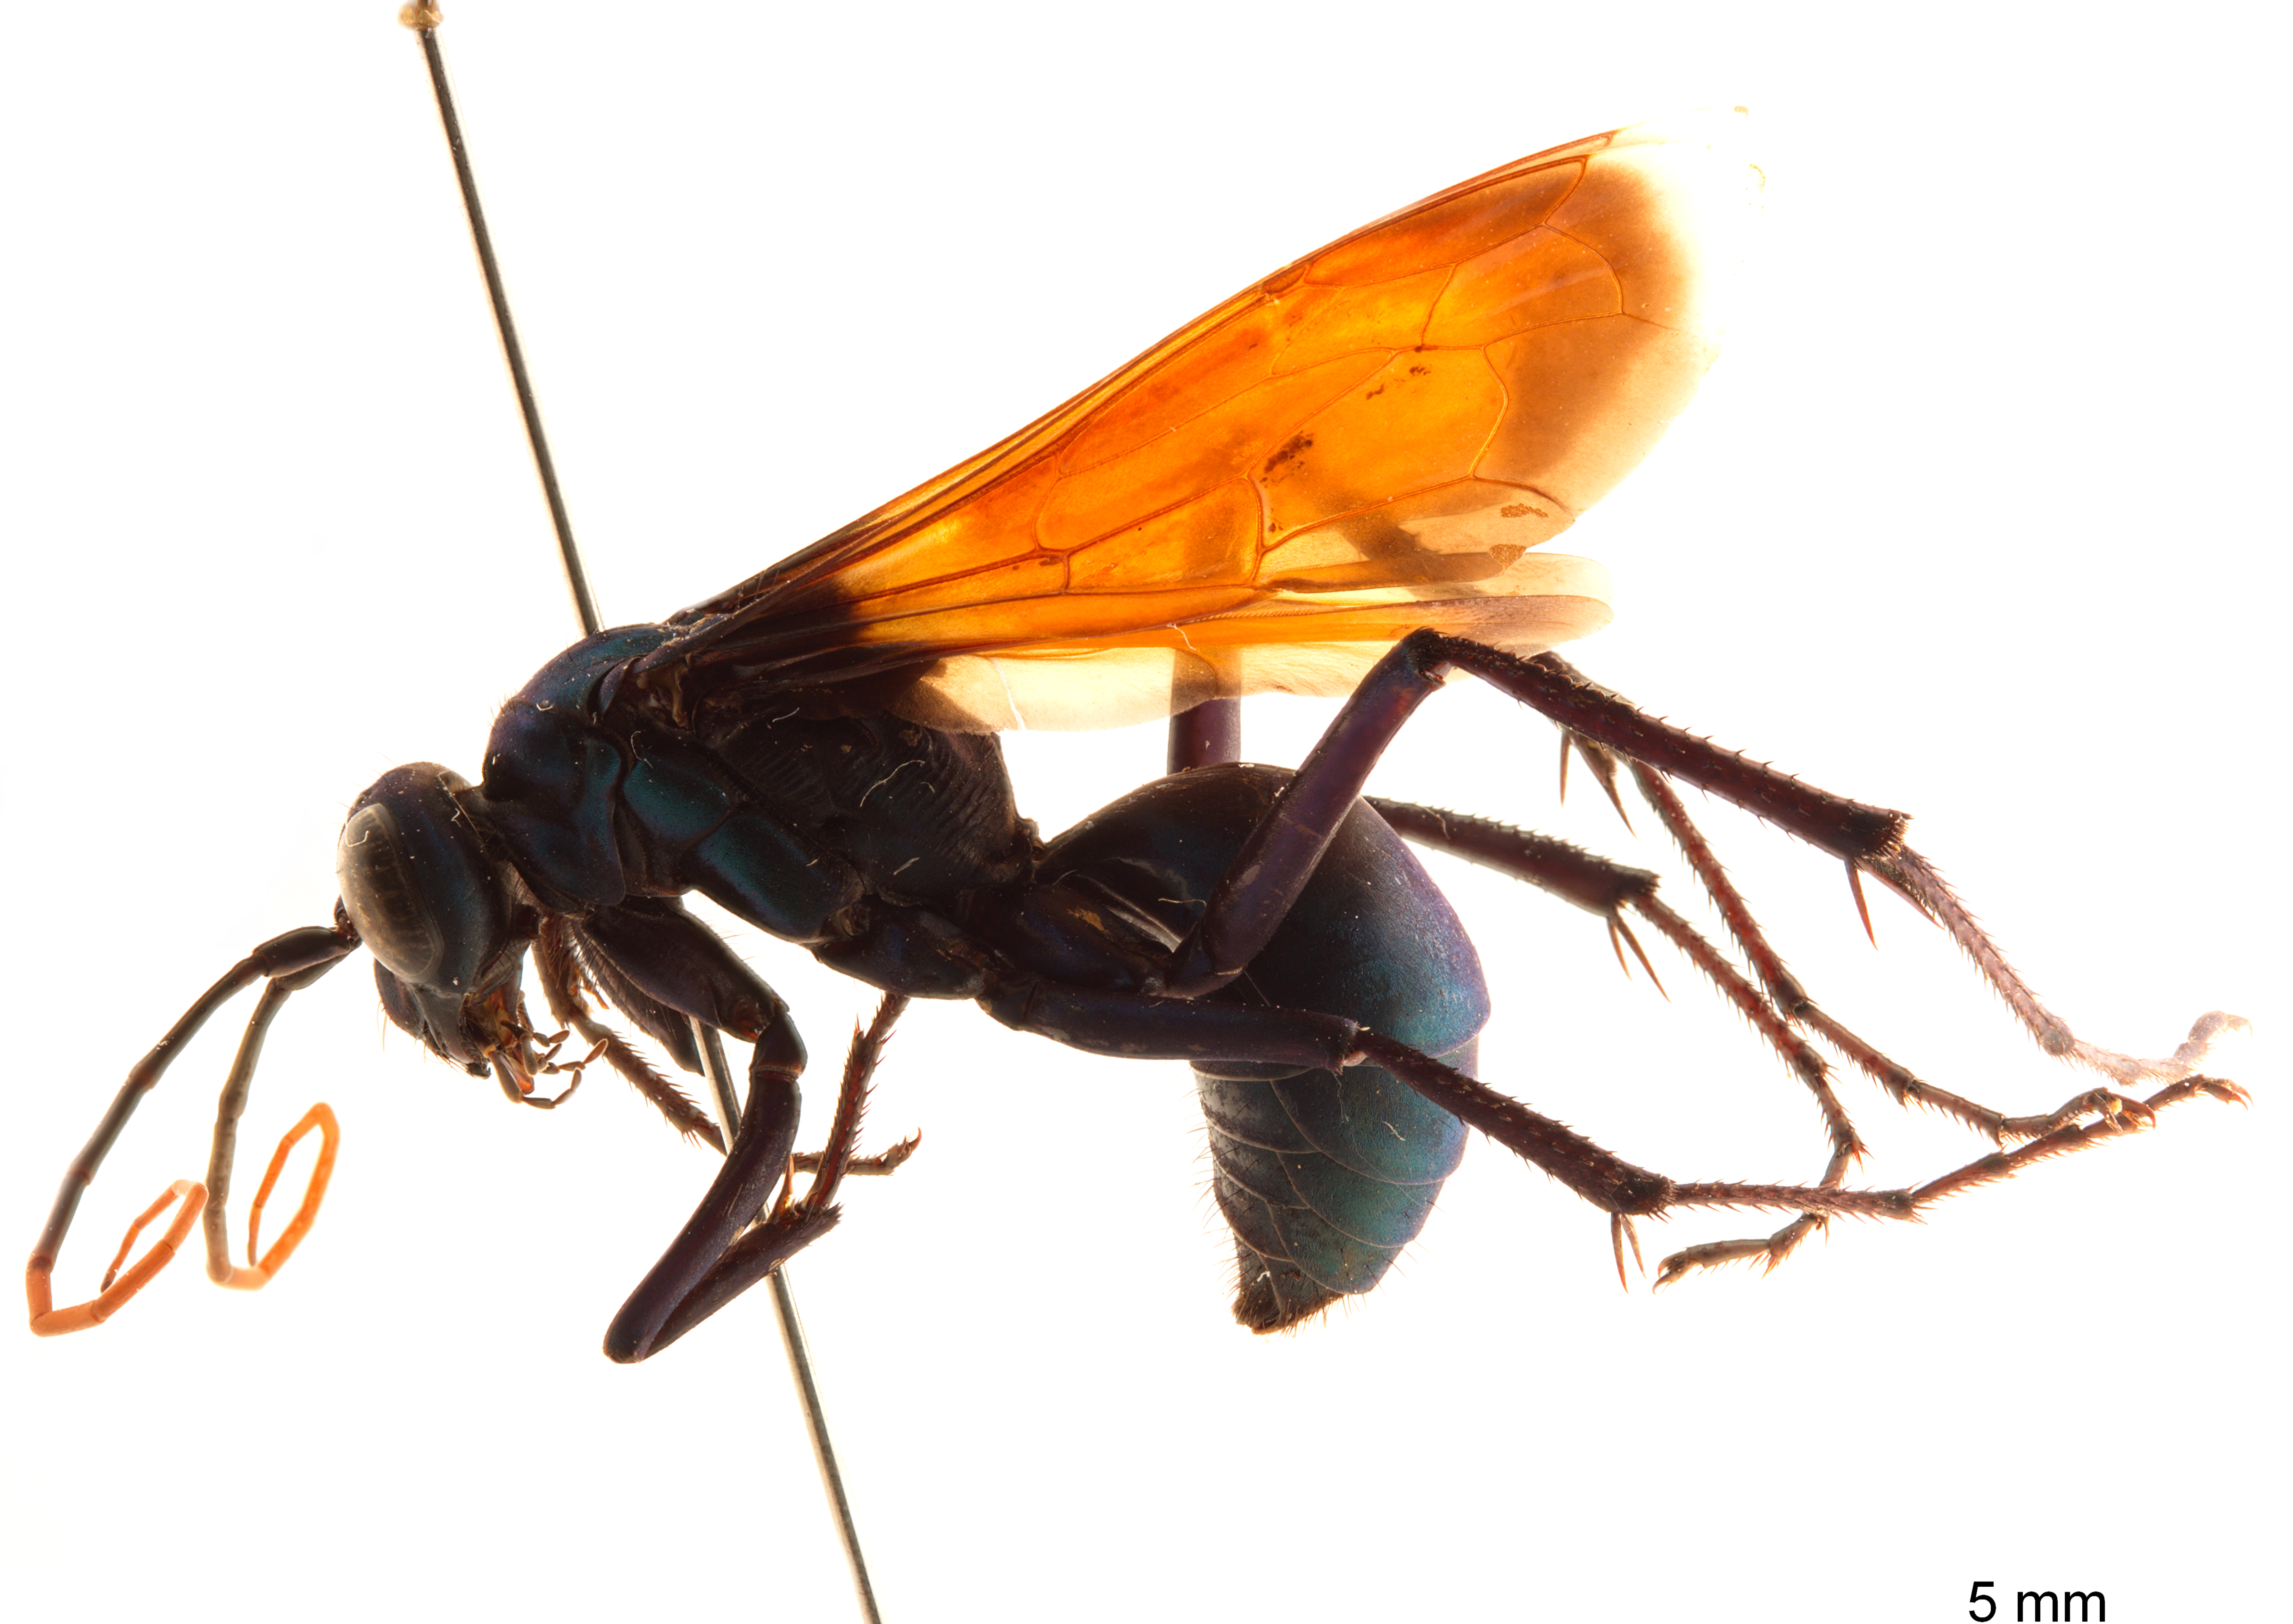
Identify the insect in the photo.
Entypus caeruleus
